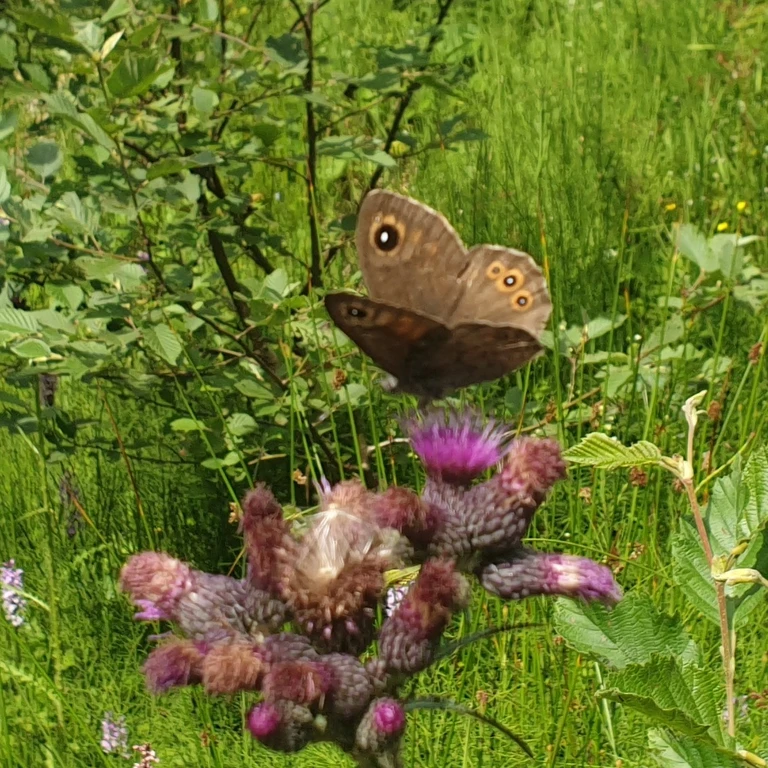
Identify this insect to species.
Lasiommata maera (also Pararge maera)
